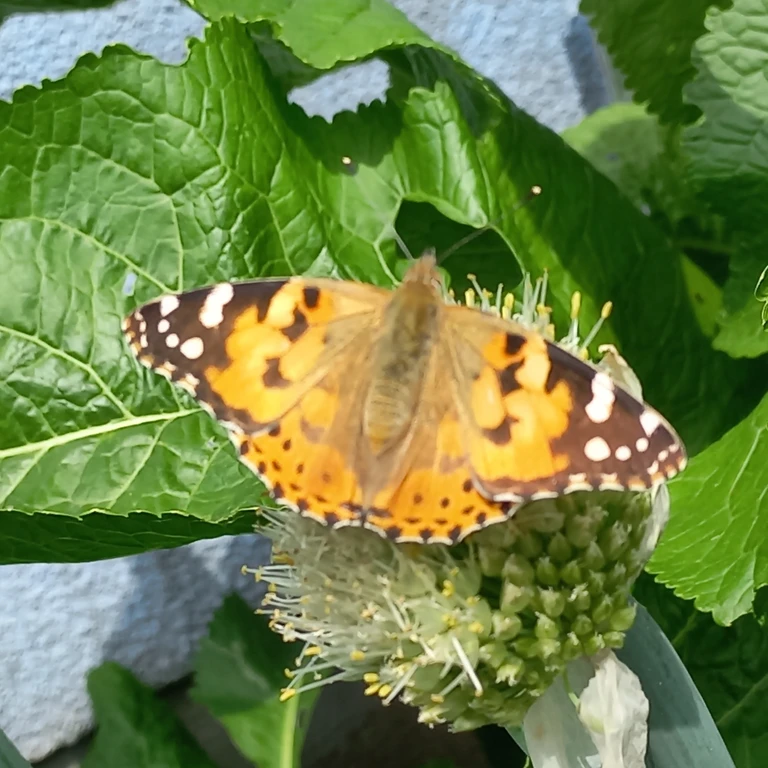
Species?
Vanessa cardui
